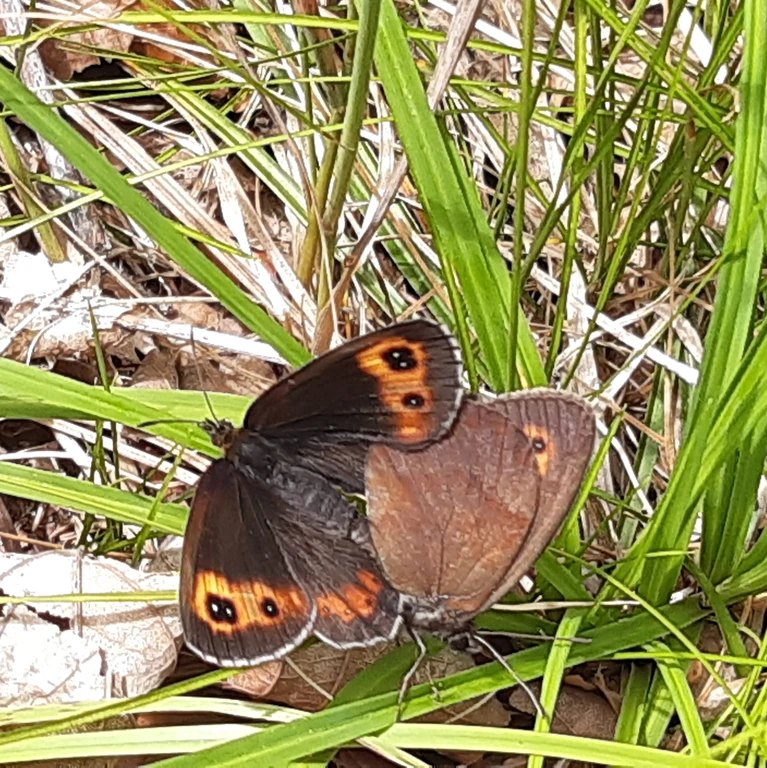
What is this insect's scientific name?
Erebia aethiops
